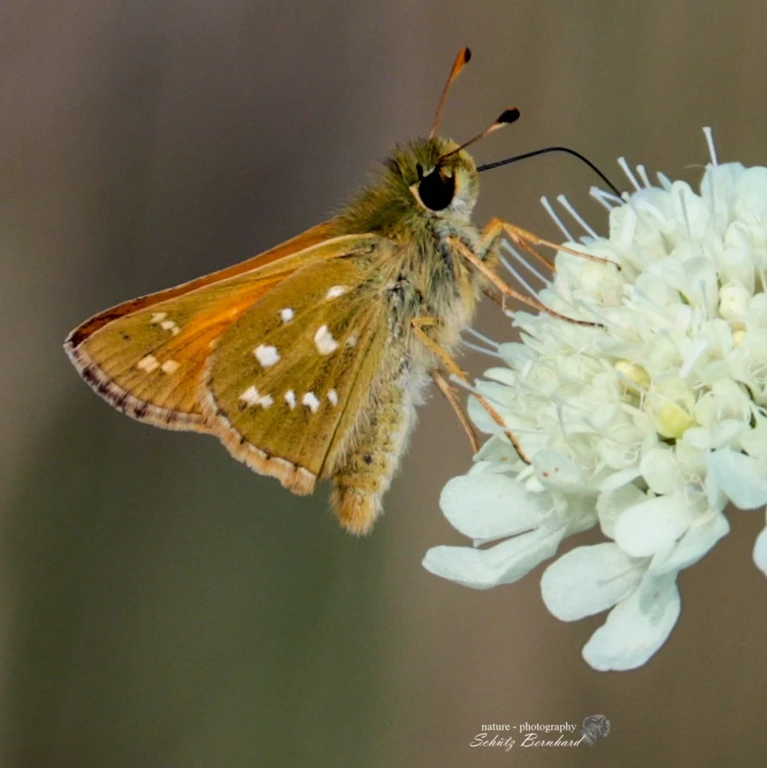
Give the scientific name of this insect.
Hesperia comma
